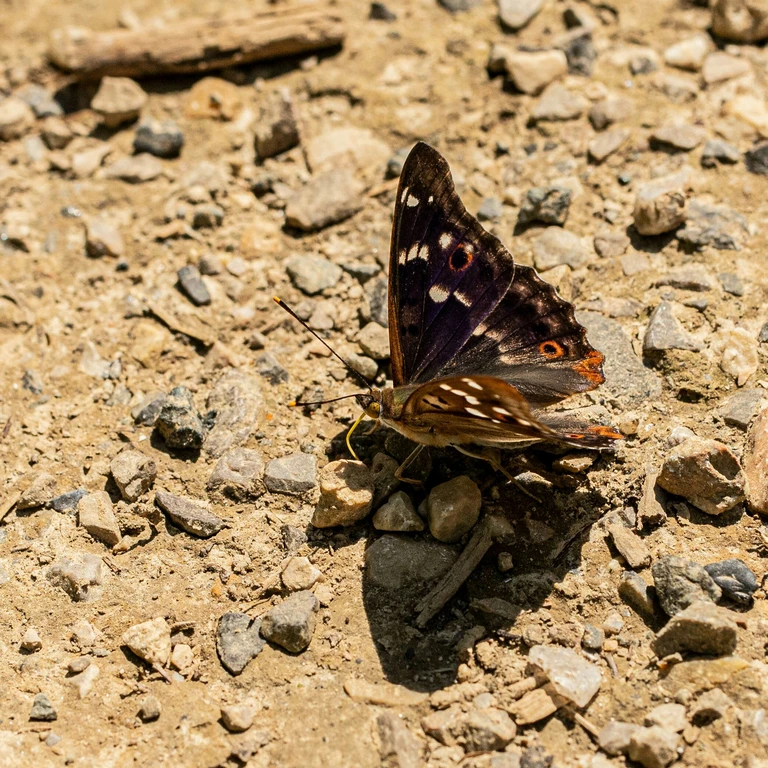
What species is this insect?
Apatura ilia
